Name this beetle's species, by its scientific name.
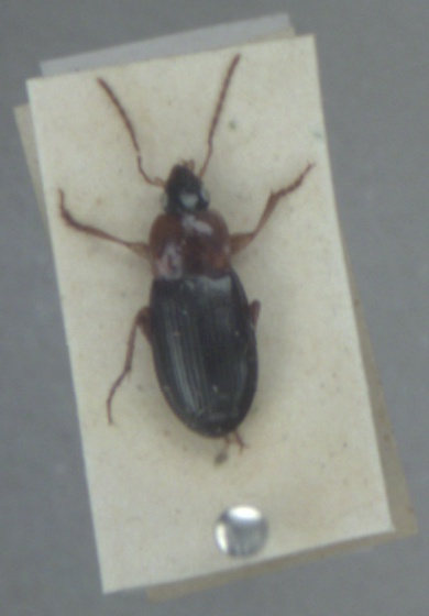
Calathus melanocephalus
